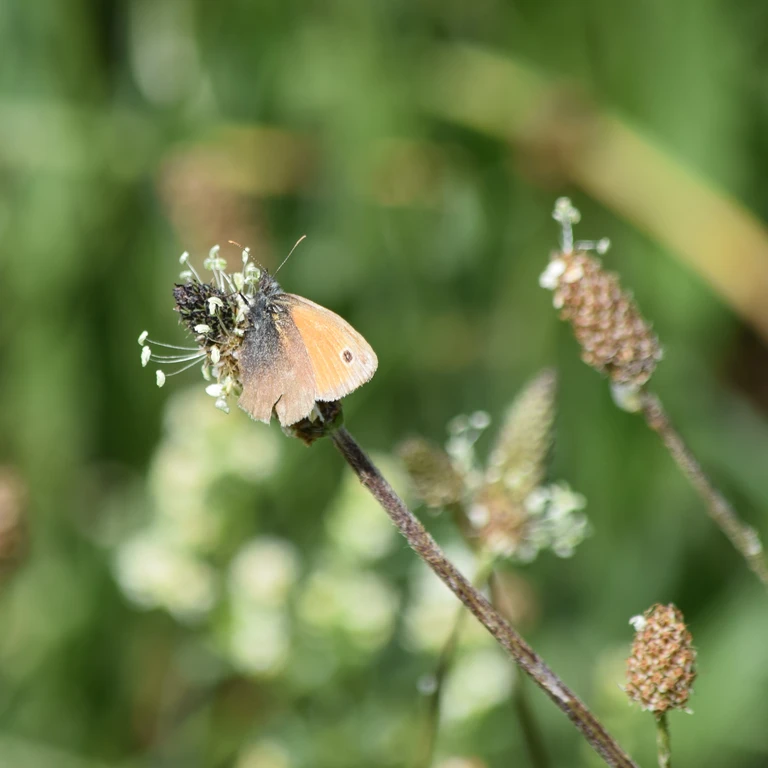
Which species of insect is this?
Coenonympha pamphilus
